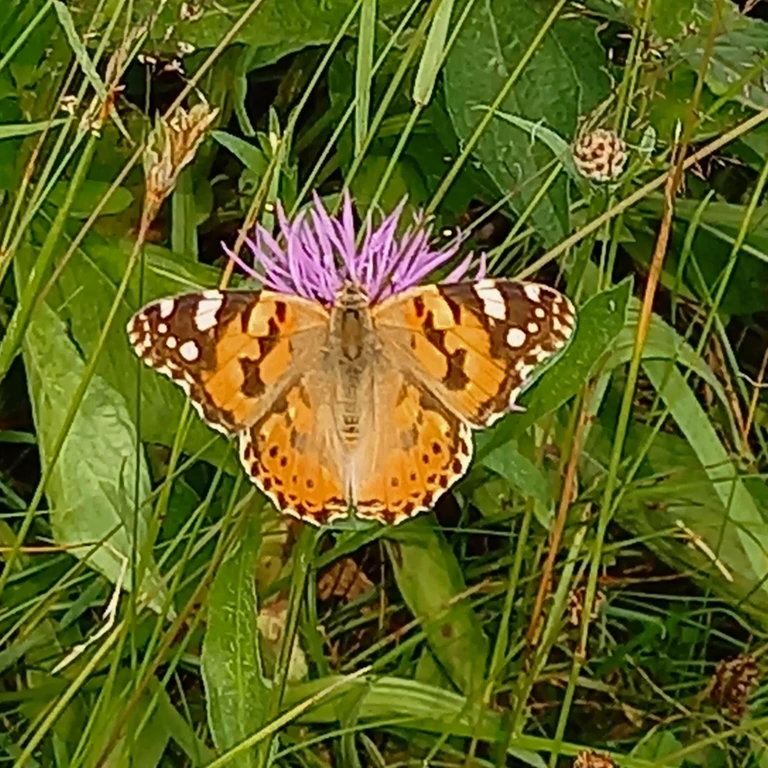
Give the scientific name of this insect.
Vanessa cardui
